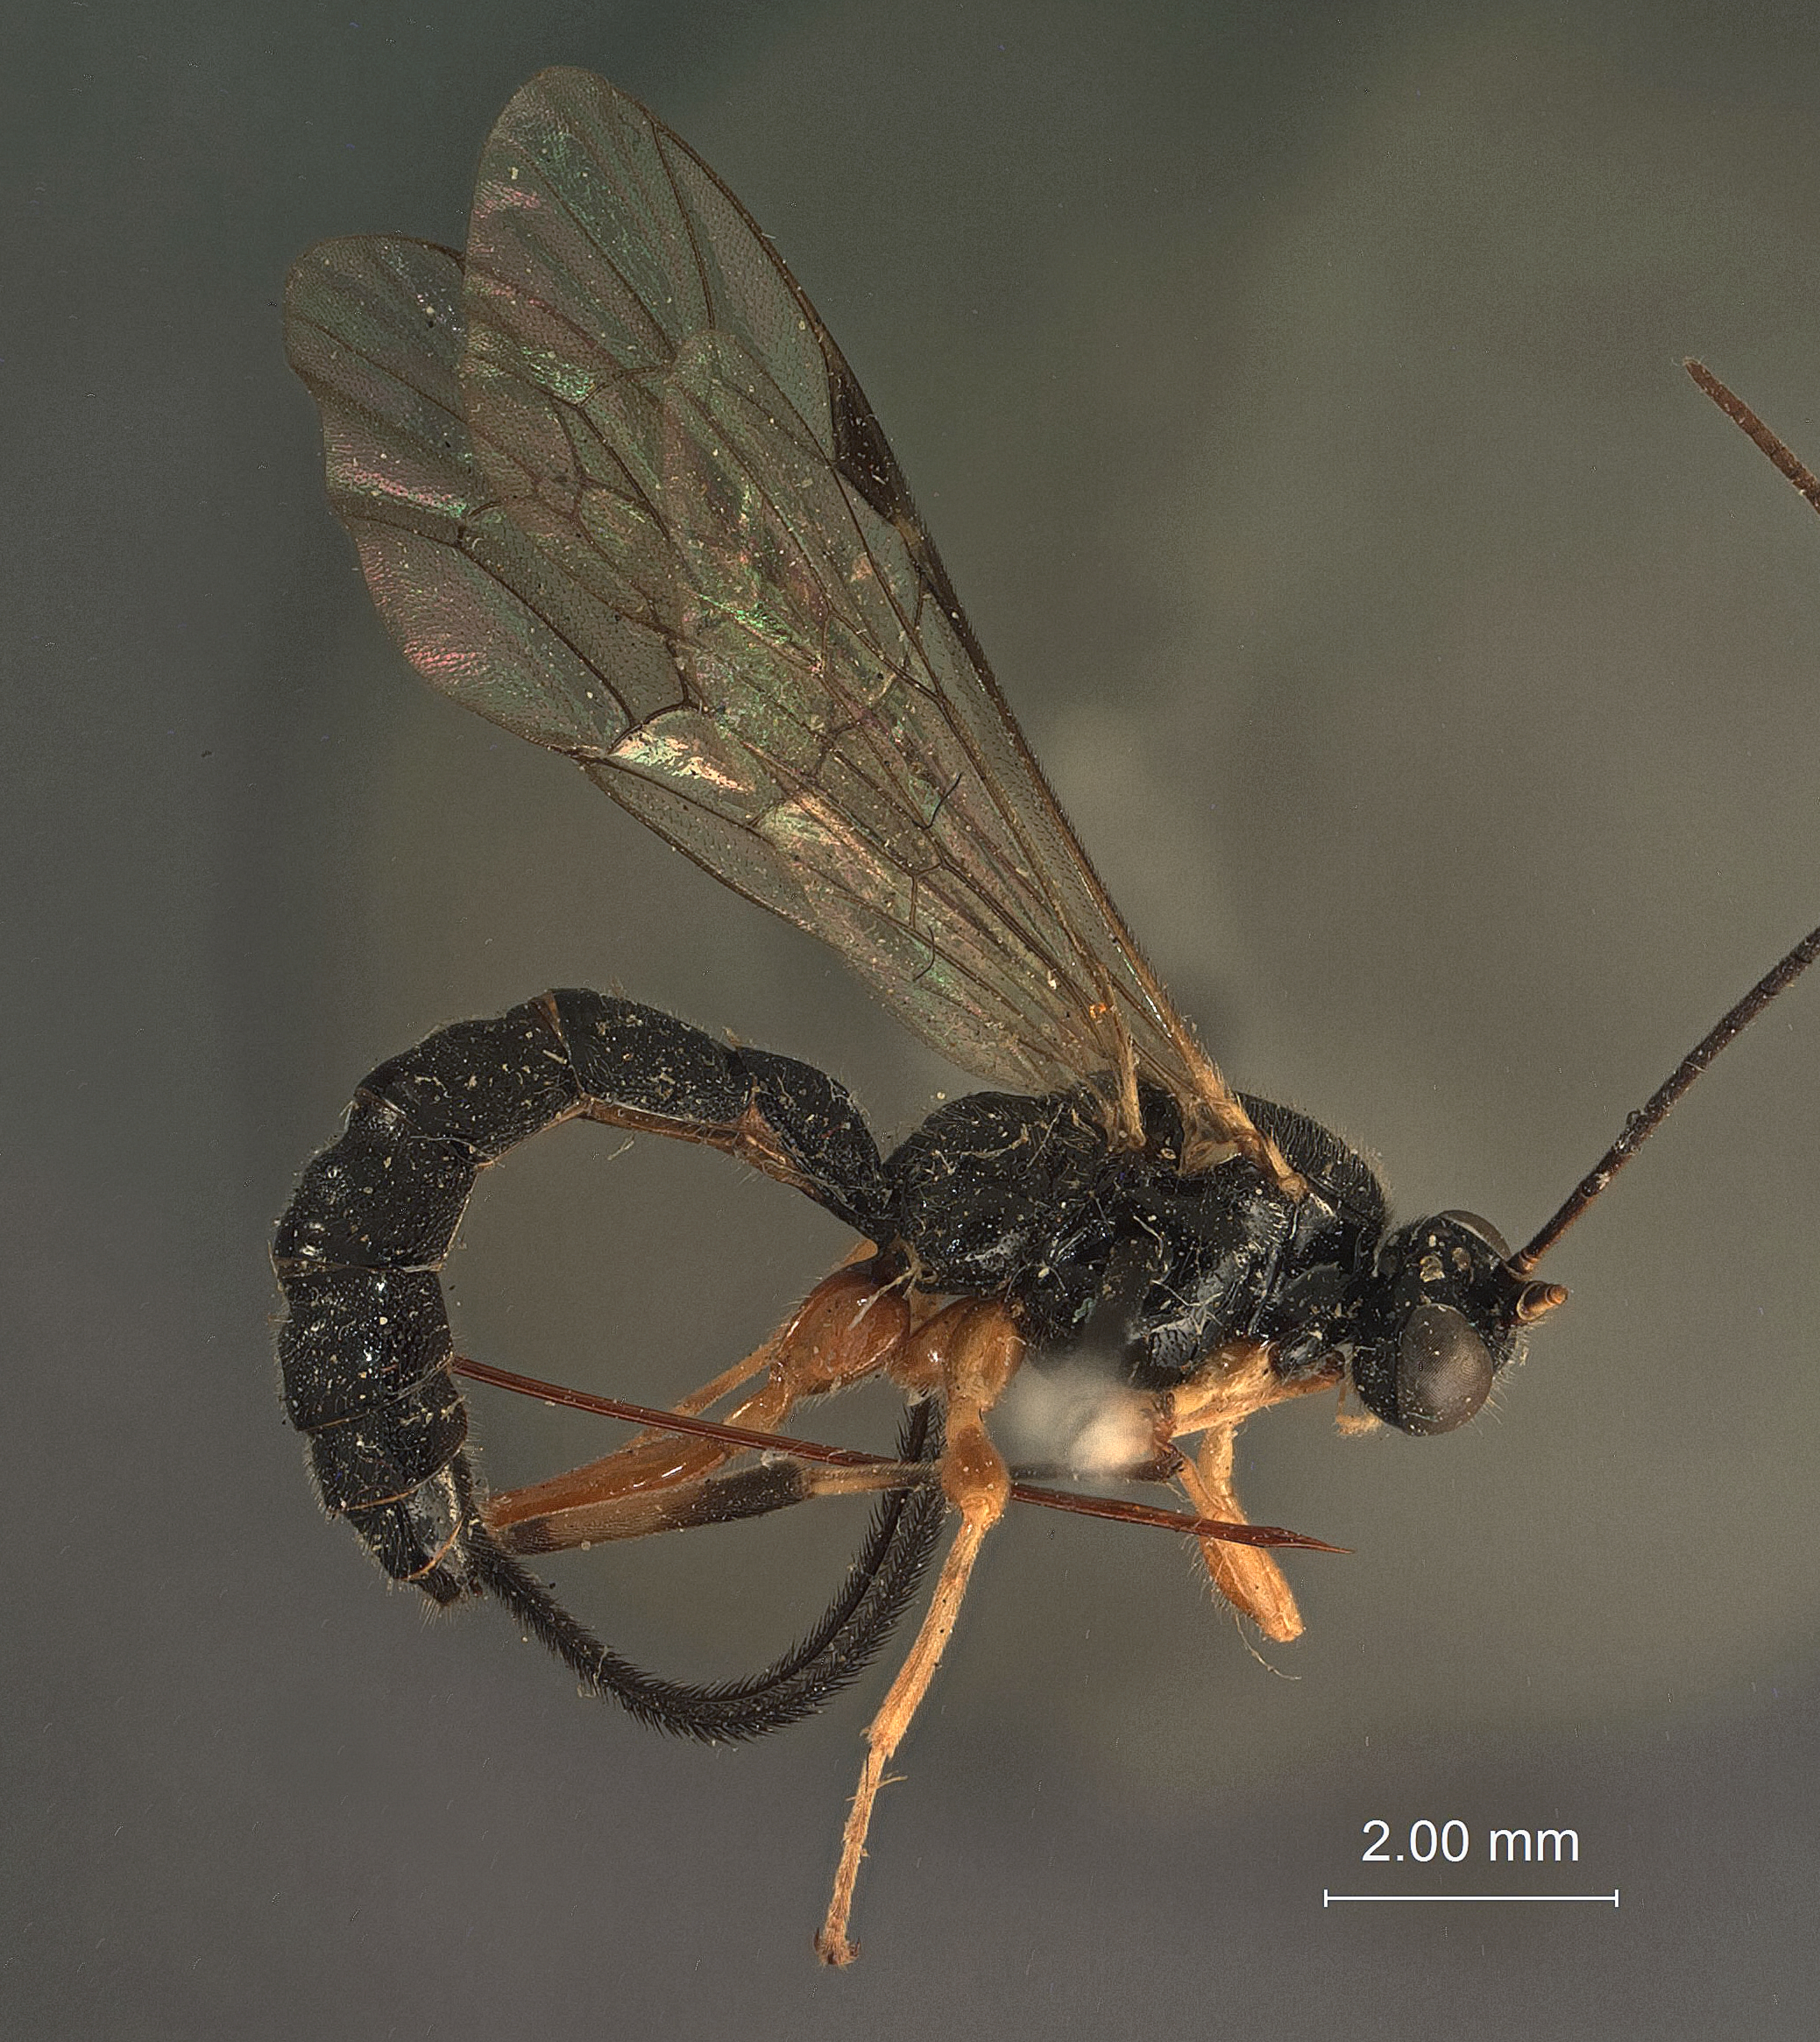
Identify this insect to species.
Epiurus hakonensis
